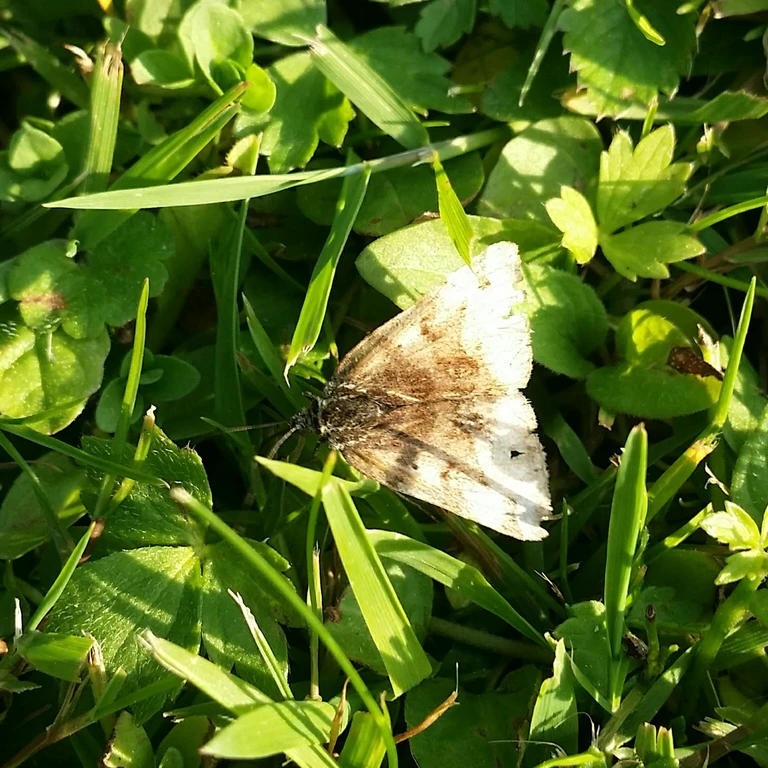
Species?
Euclidia glyphica
